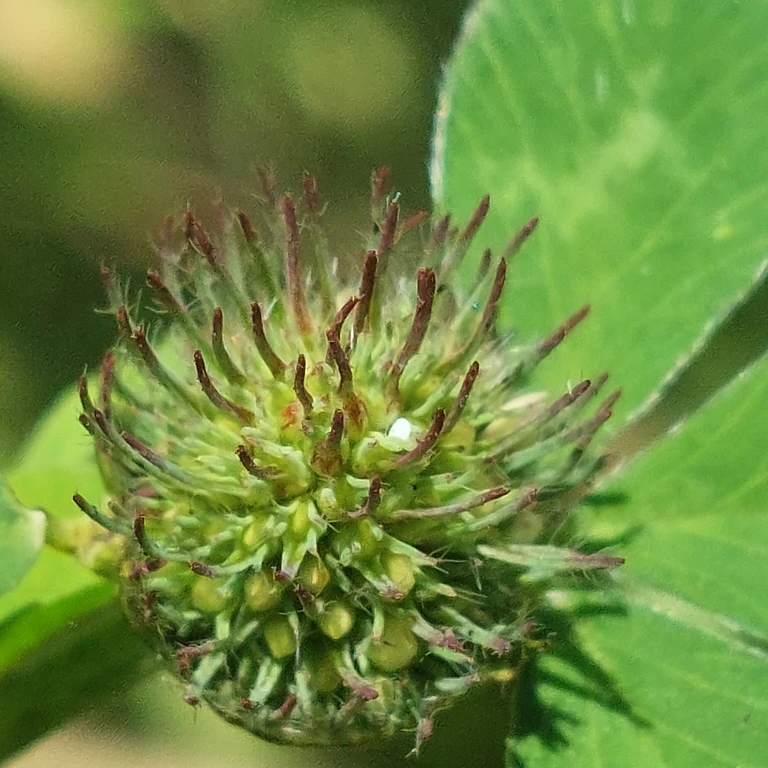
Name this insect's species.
Cupido argiades (also Elkalyce argiades)
